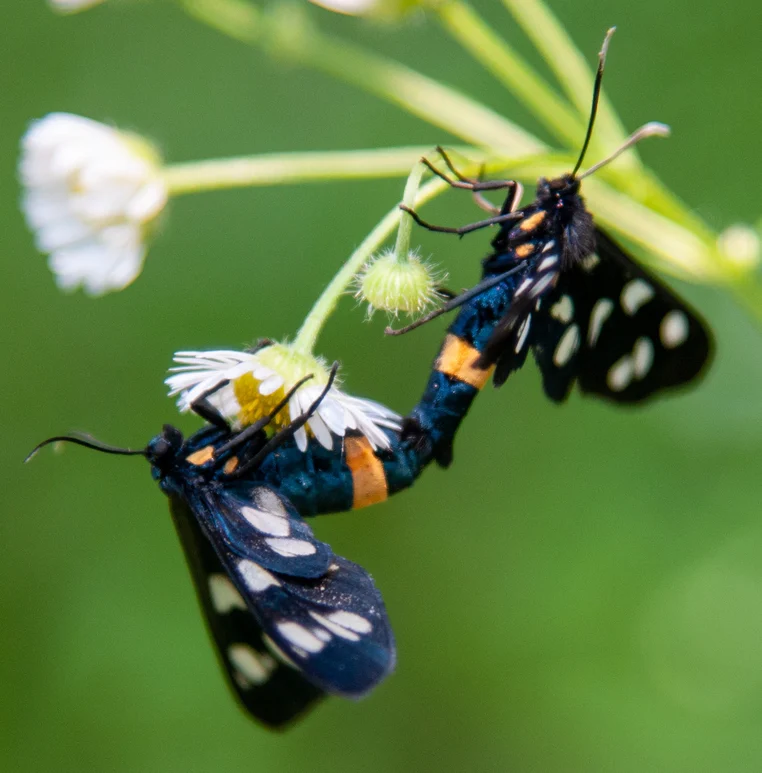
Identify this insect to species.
Amata phegea
